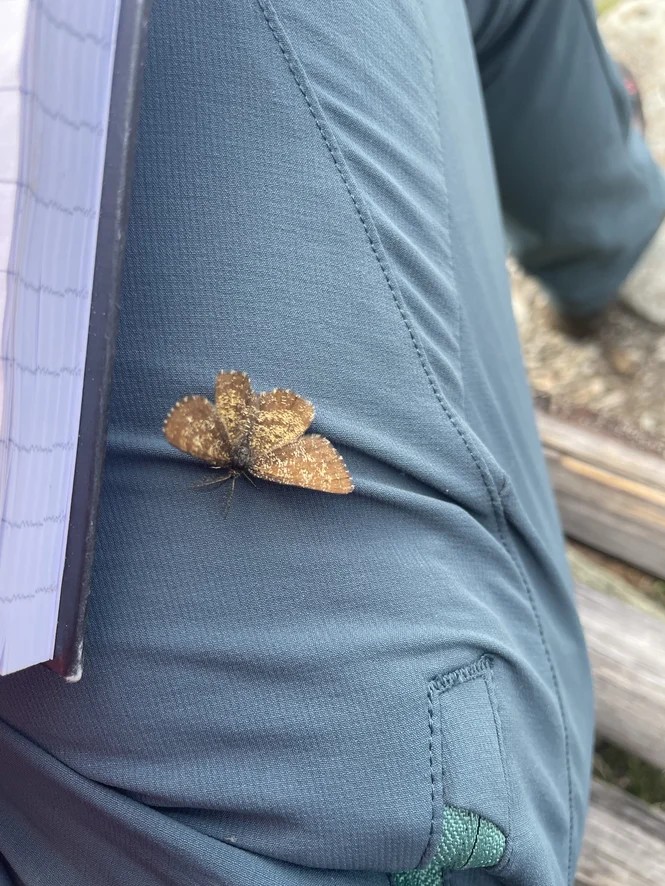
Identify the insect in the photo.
Ematurga atomaria
